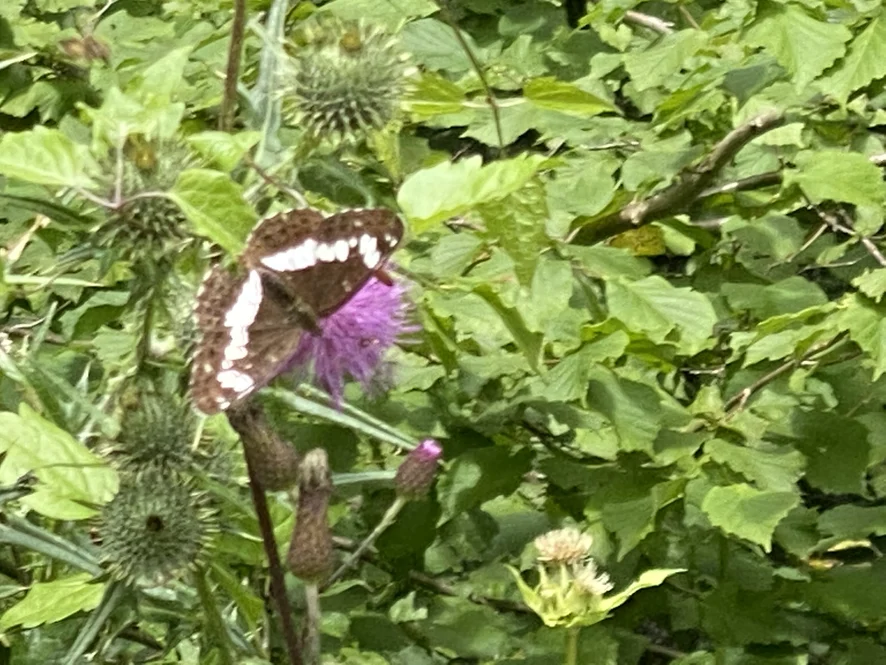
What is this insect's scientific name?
Limenitis camilla (also Ladoga camilla)
